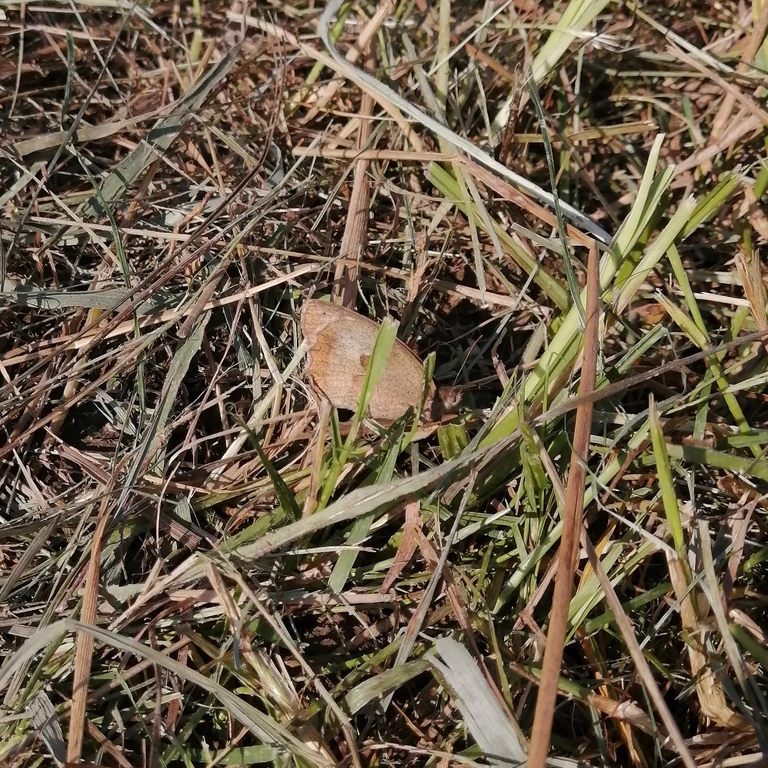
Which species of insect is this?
Maniola jurtina
